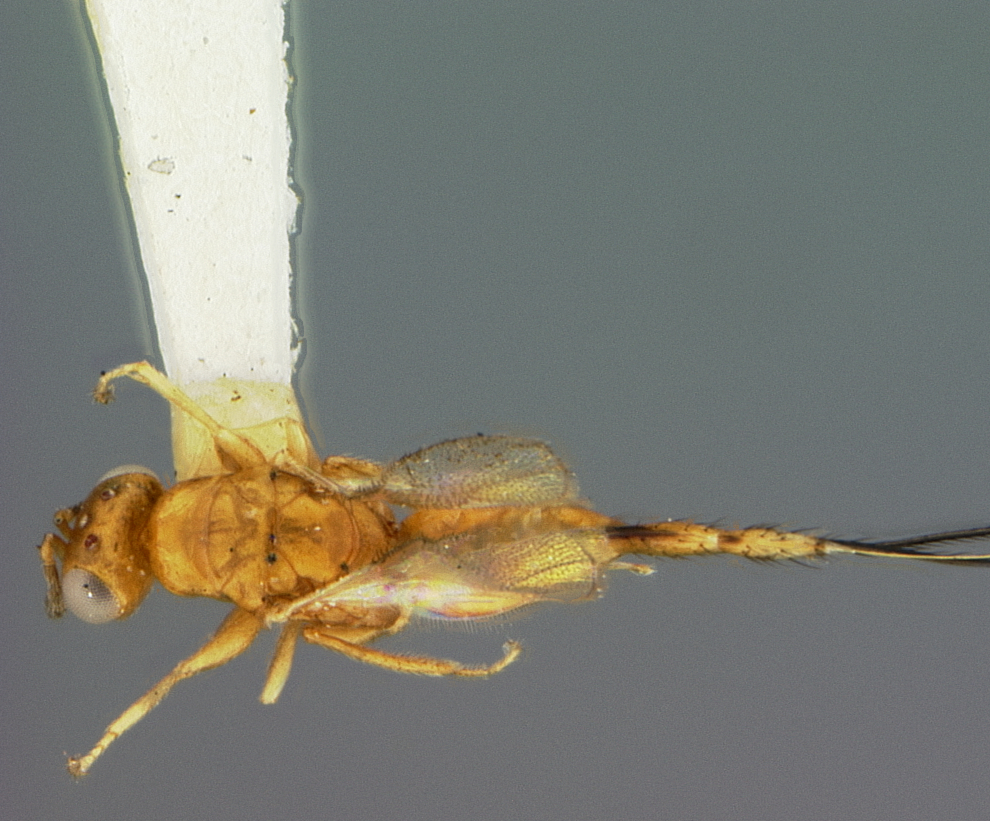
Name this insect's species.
Philotrypesis ficicola
